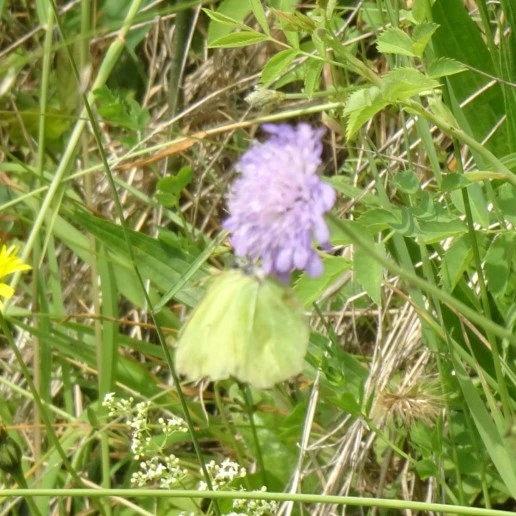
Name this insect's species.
Gonepteryx rhamni
